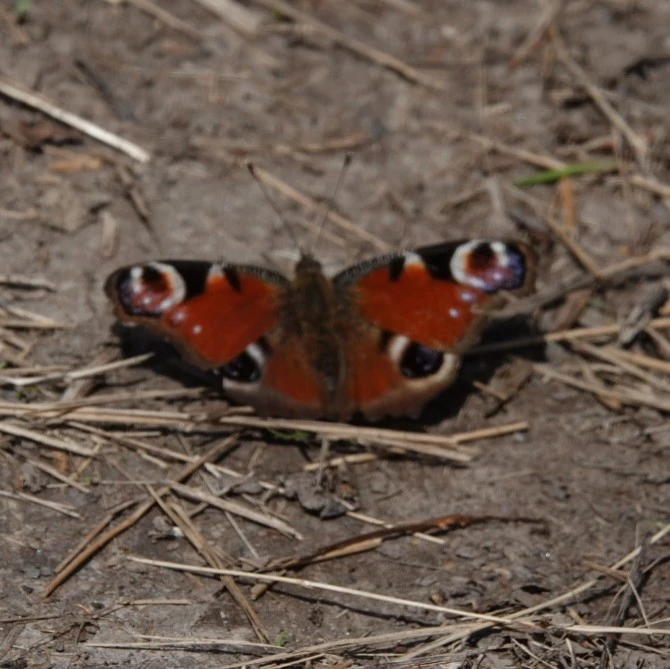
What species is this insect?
Aglais io
